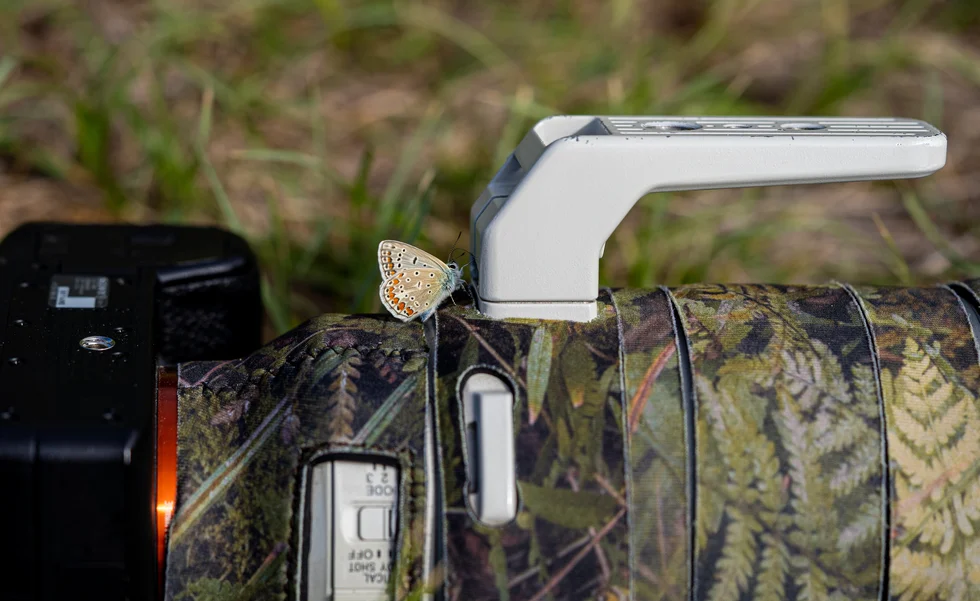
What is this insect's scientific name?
Polyommatus icarus
